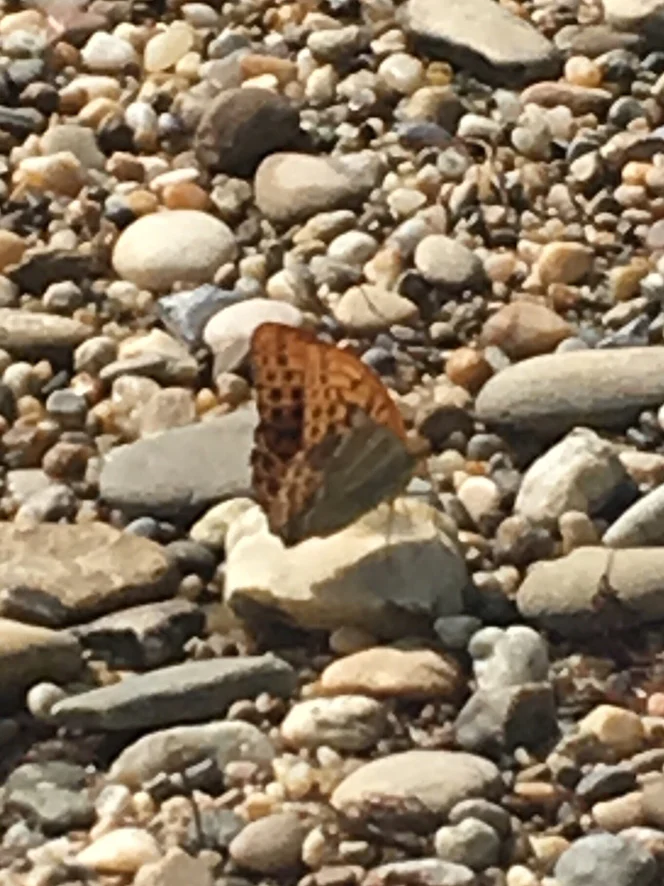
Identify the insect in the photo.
Argynnis paphia
